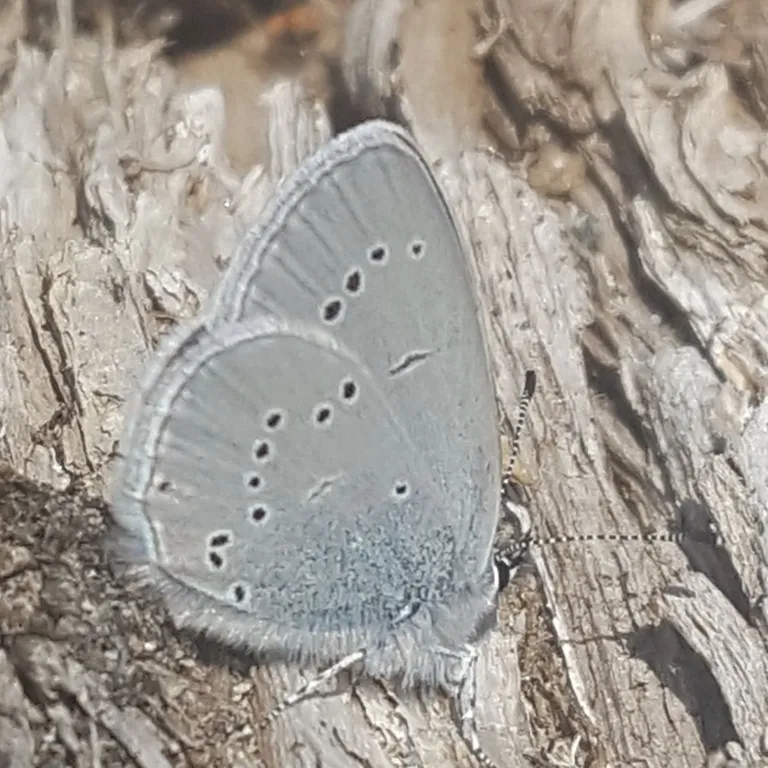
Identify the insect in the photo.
Cupido minimus
